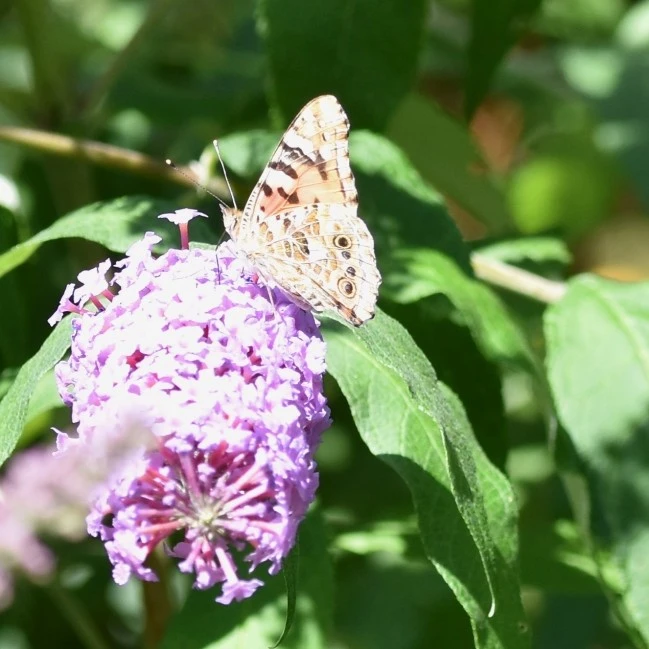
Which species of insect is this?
Vanessa cardui
